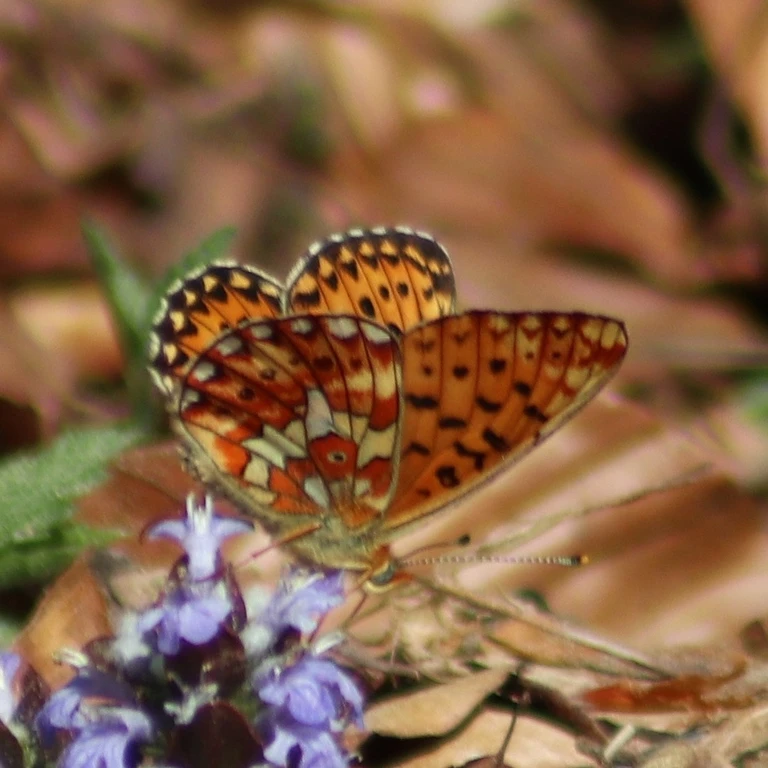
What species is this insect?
Boloria euphrosyne (also Clossiana euphrosyne)
